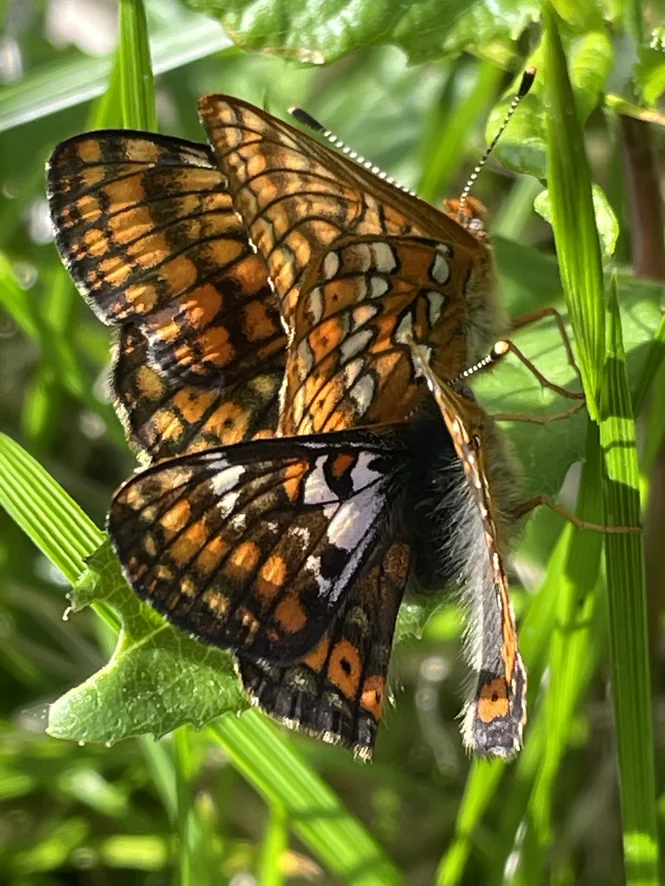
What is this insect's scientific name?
Euphydryas cynthia (also Hypodryas cynthia)
